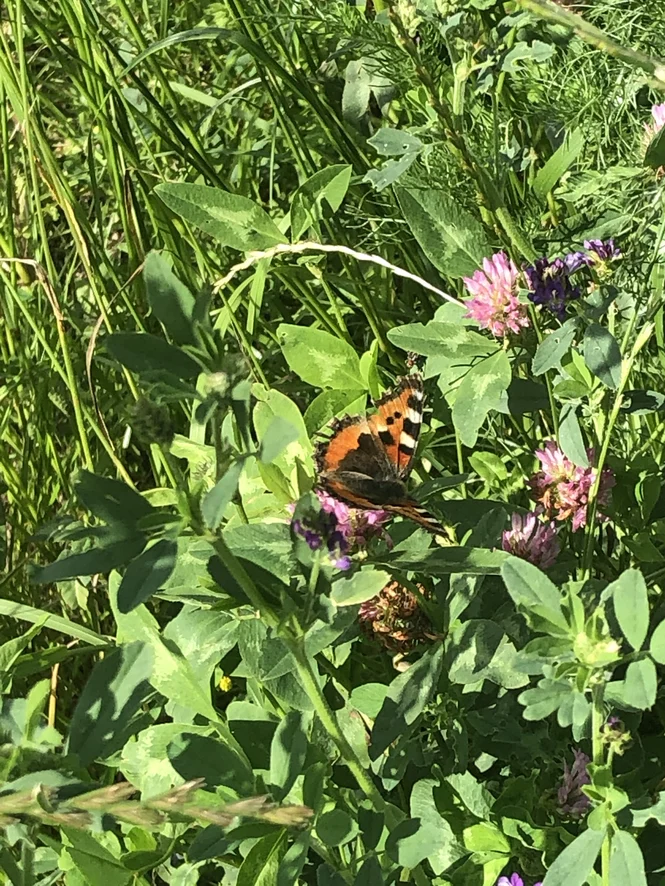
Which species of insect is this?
Aglais urticae
